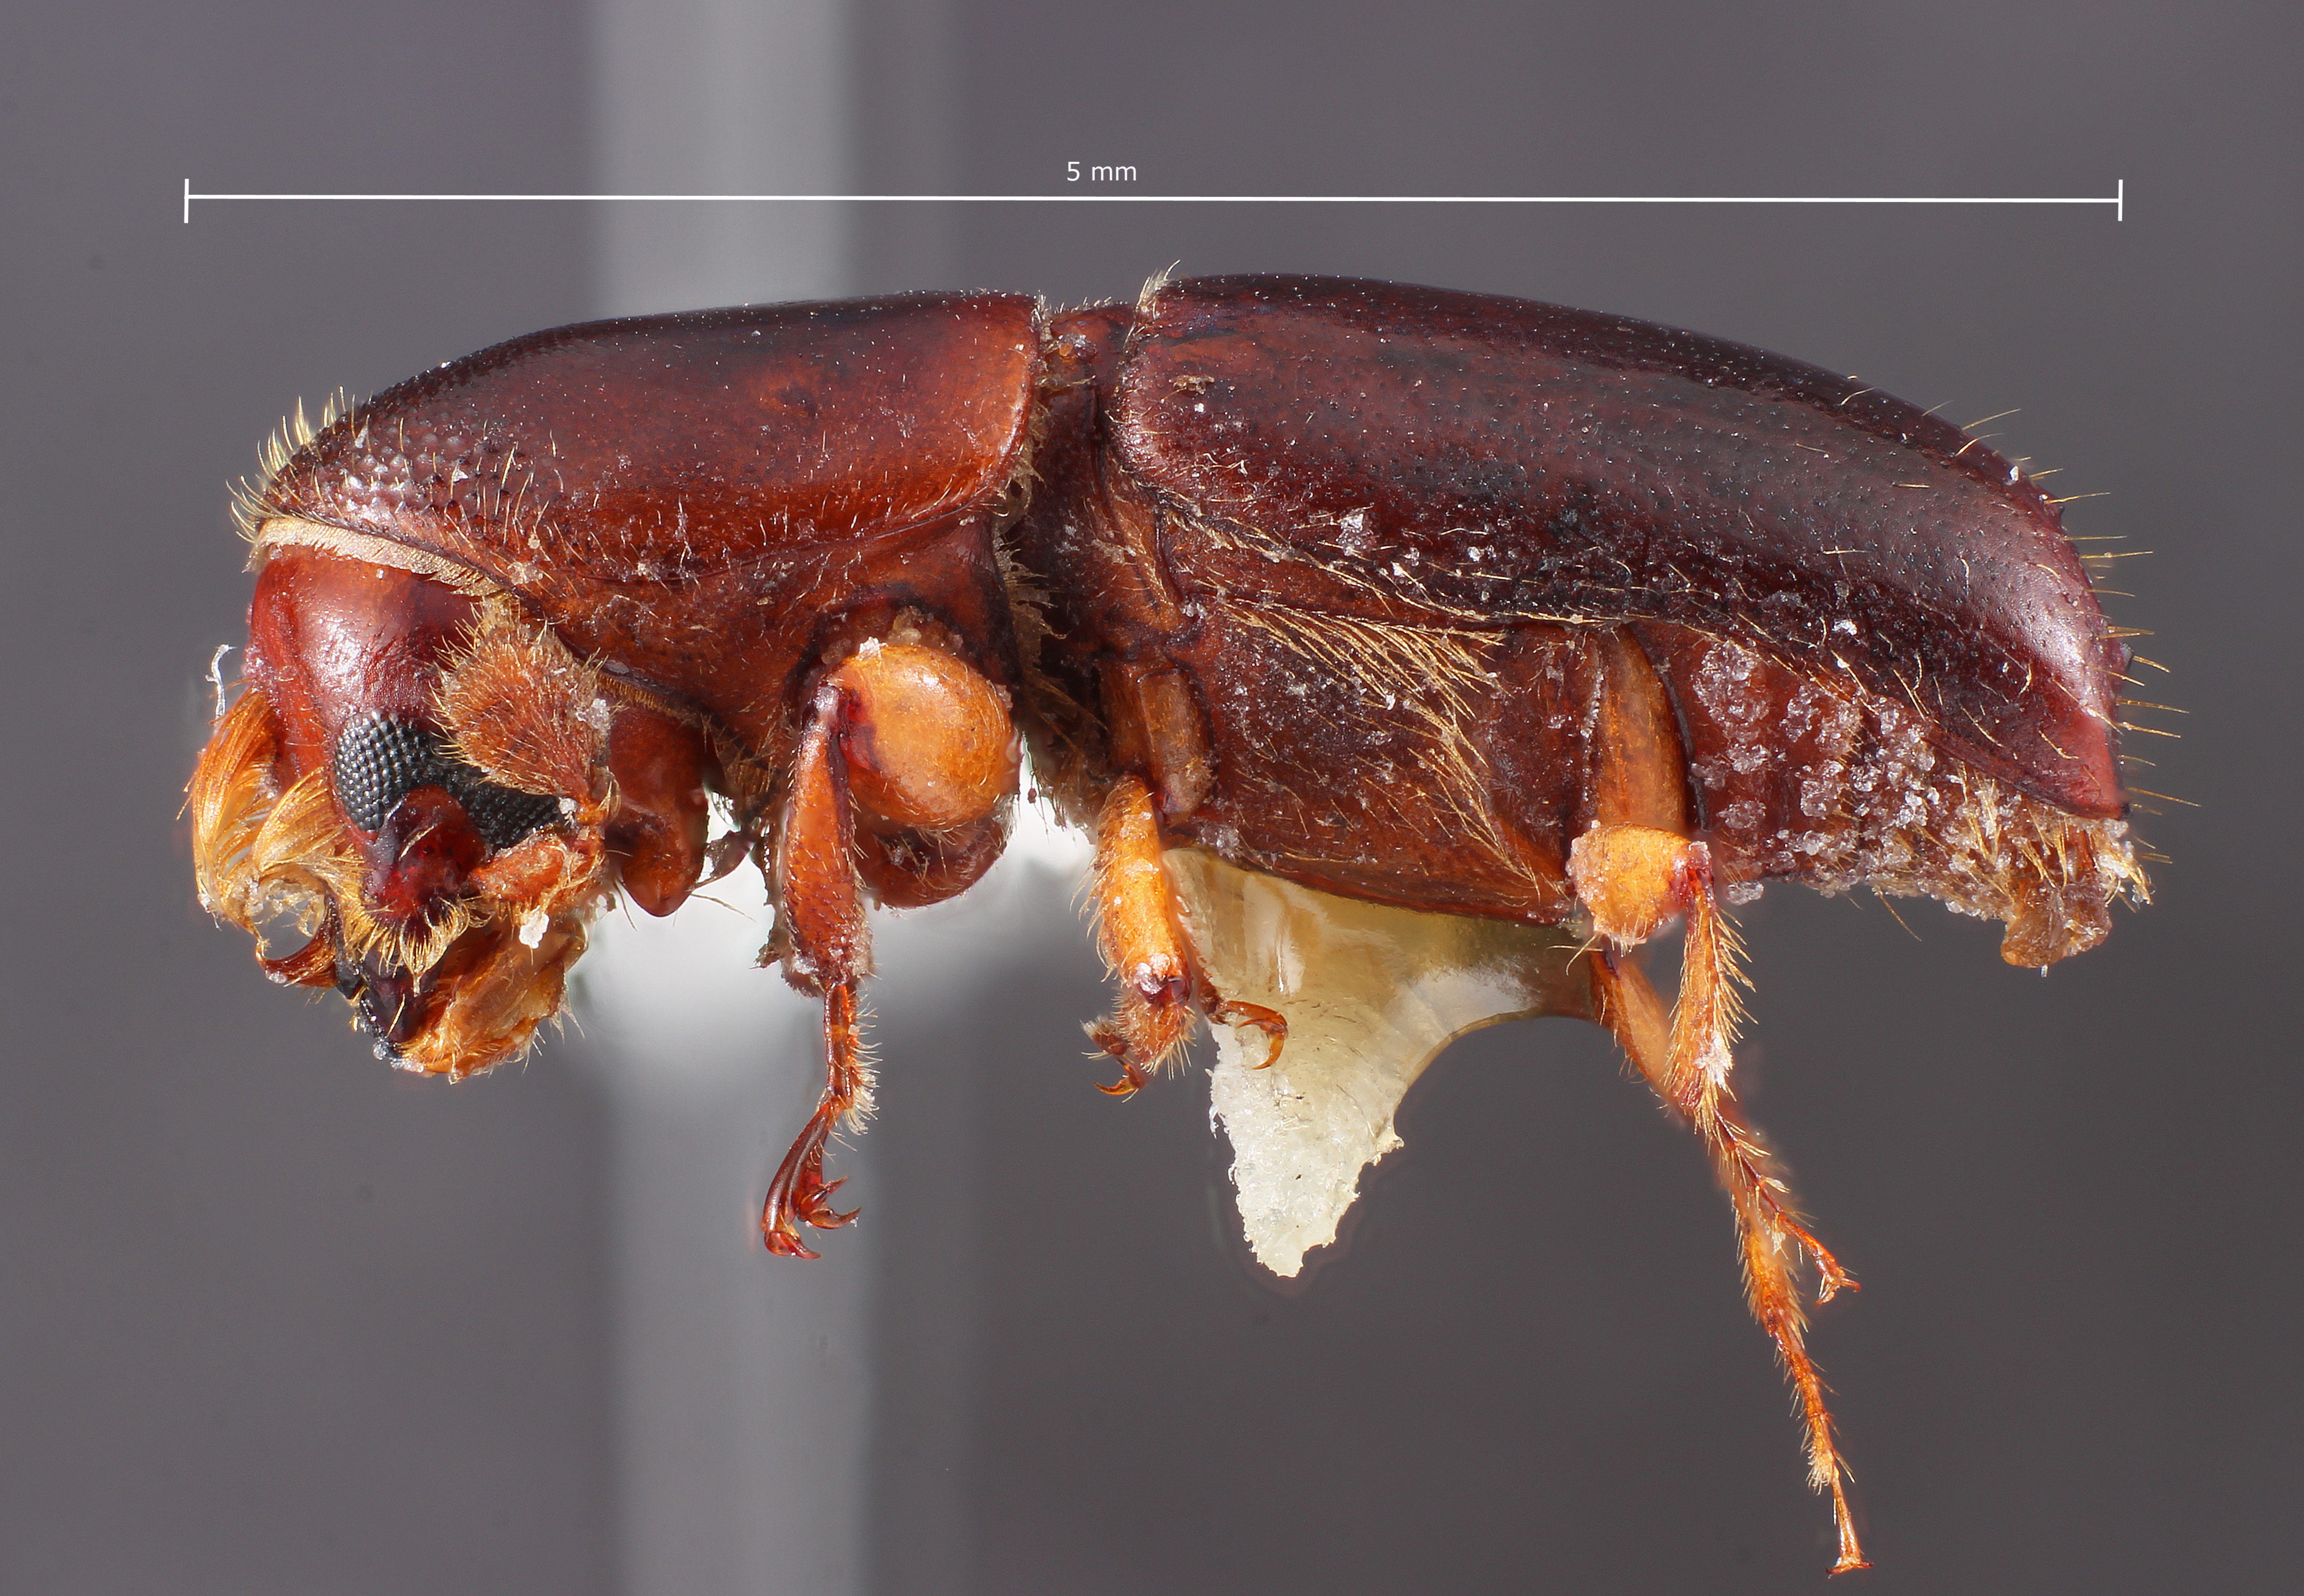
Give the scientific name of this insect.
Monarthrum obtusum
